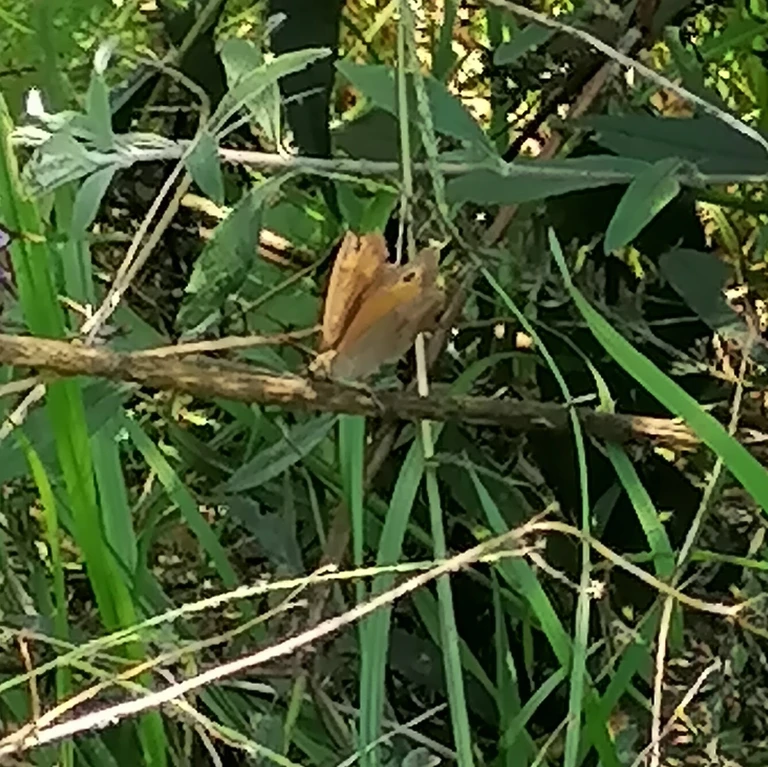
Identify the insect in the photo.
Maniola jurtina
